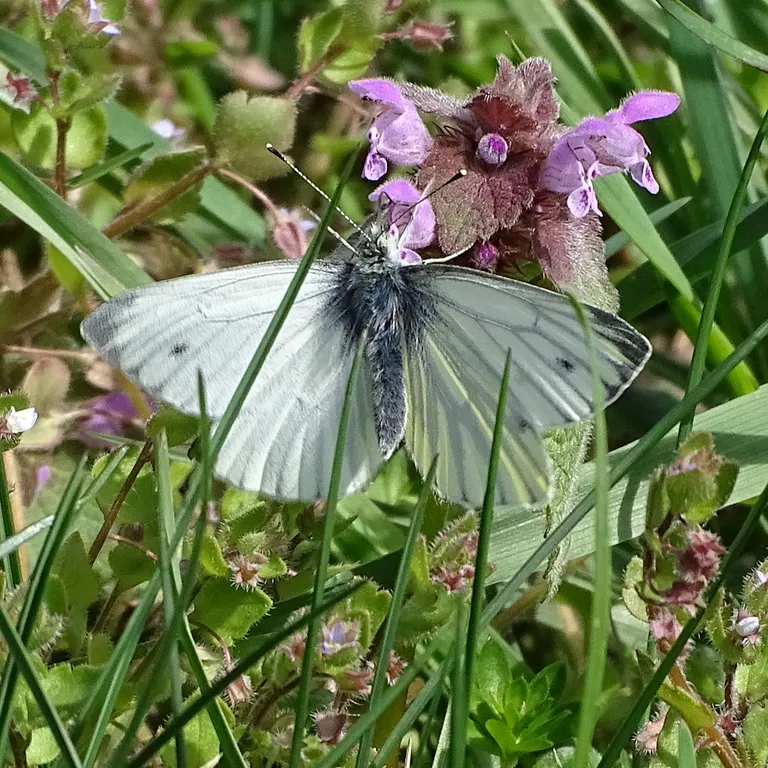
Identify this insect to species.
Pieris napi
